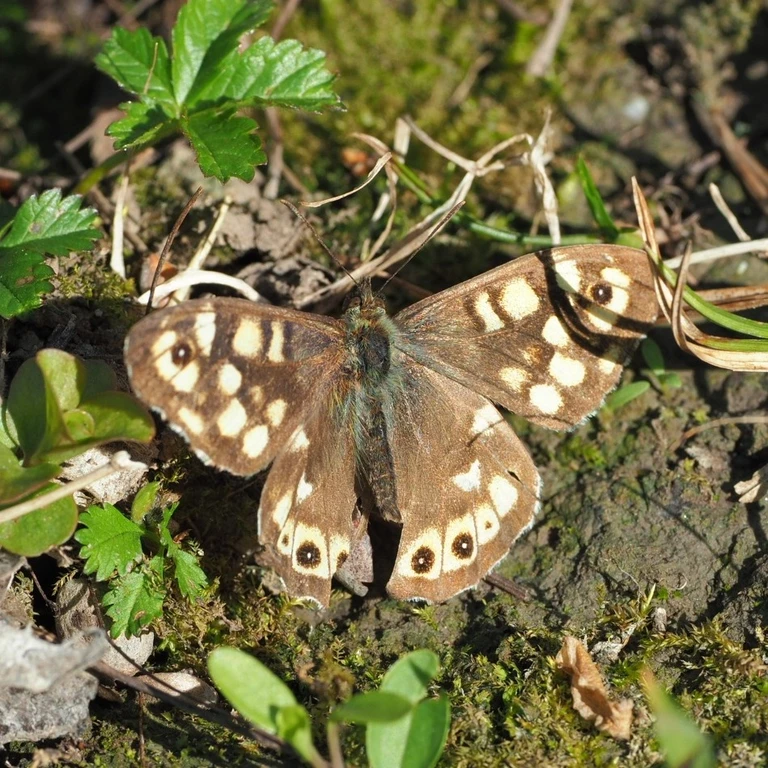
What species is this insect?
Pararge aegeria
